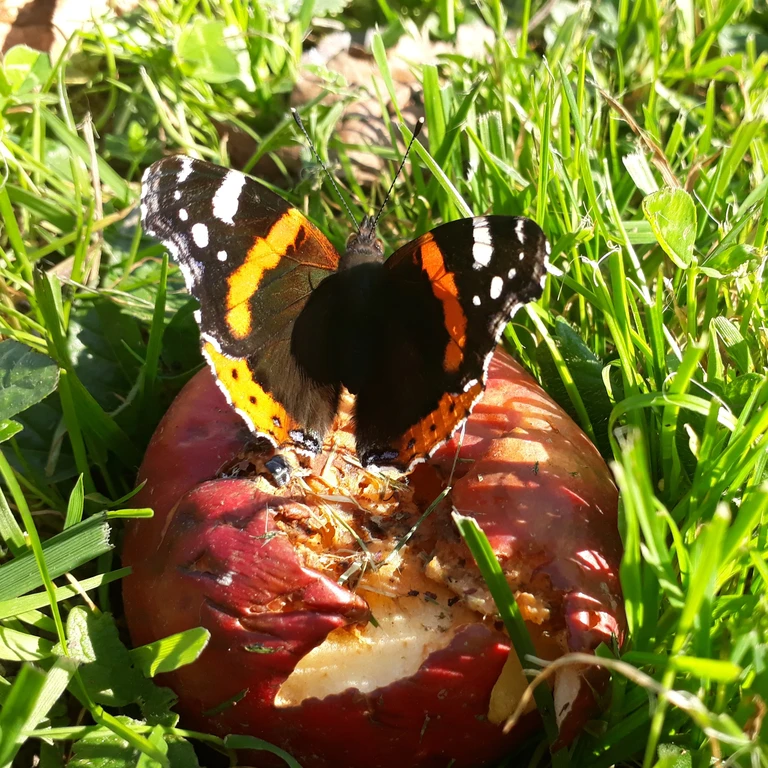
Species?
Vanessa atalanta
